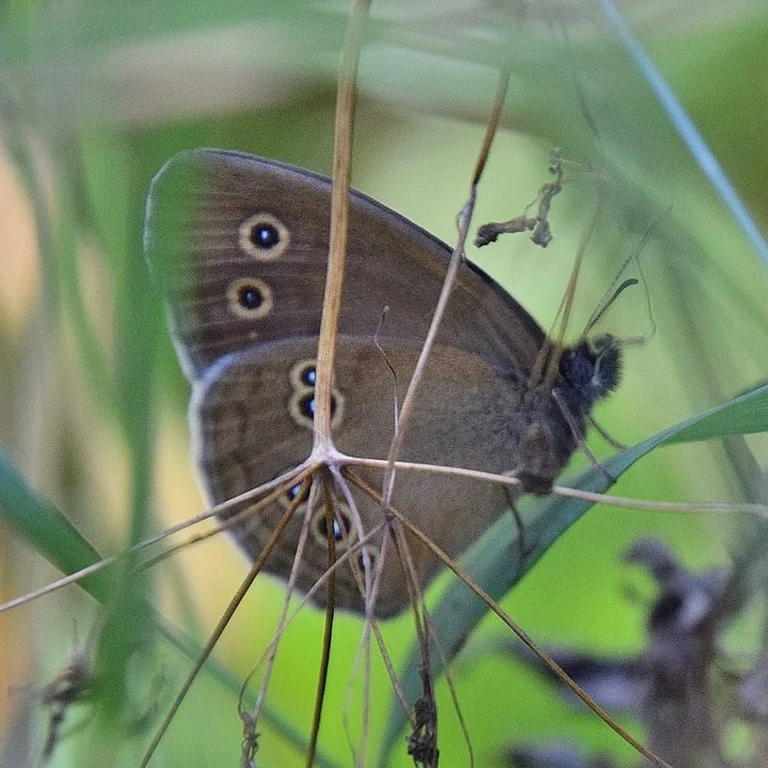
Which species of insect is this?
Aphantopus hyperantus
